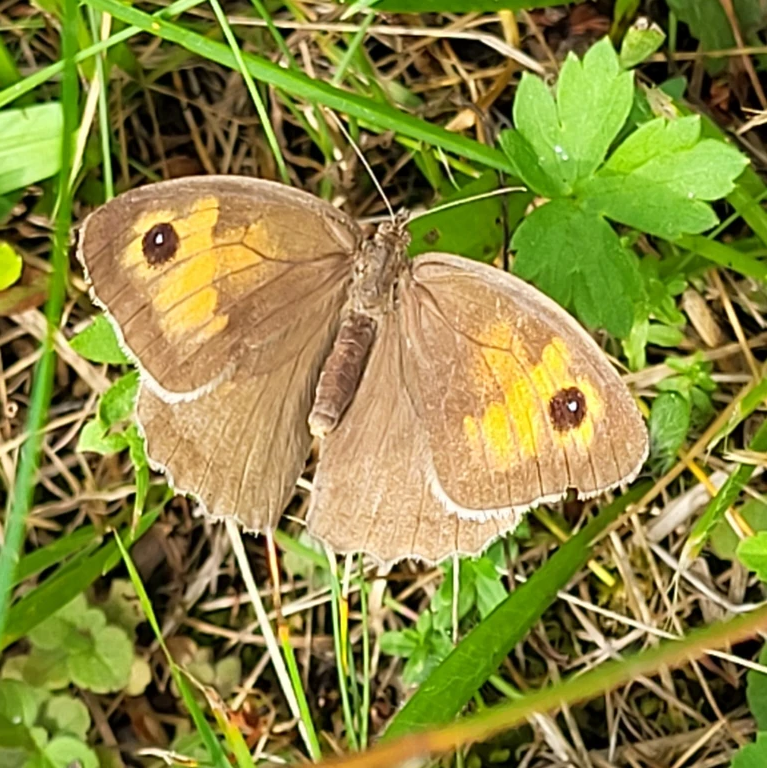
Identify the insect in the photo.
Maniola jurtina
